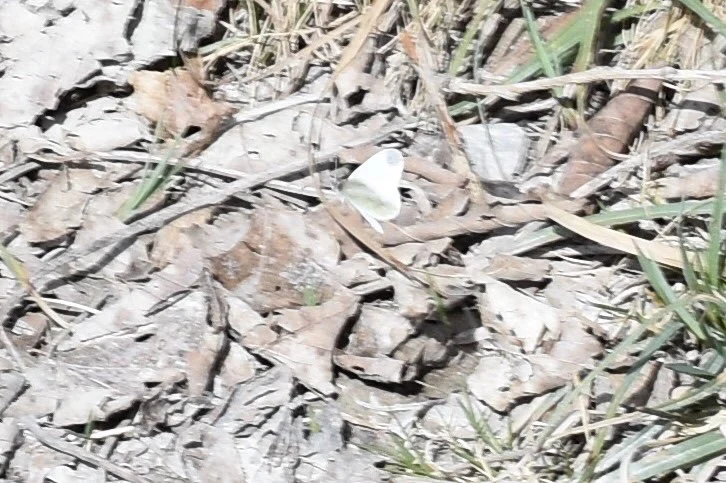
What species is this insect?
Leptidea sinapis/juvernica
